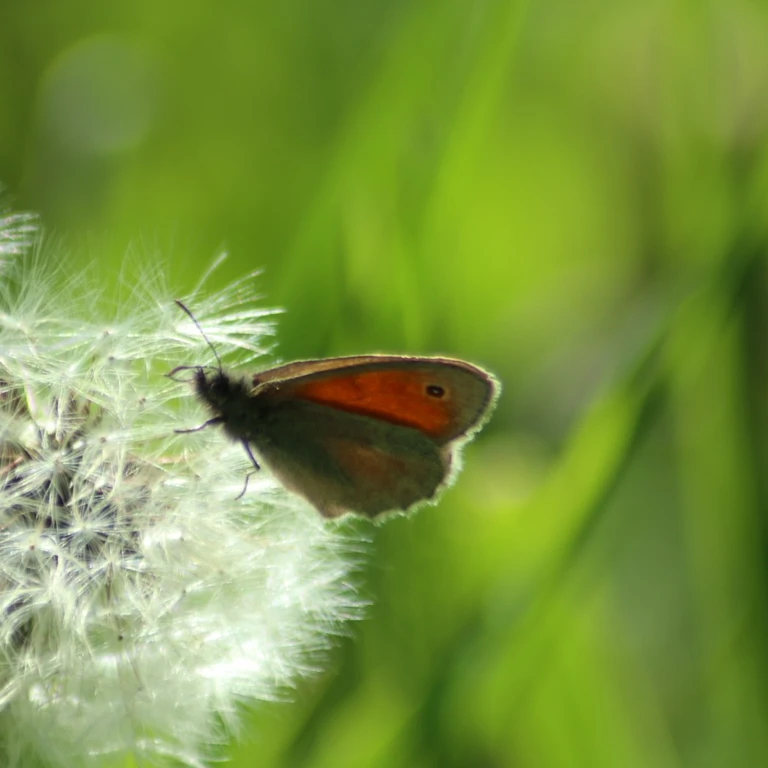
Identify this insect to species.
Coenonympha pamphilus
